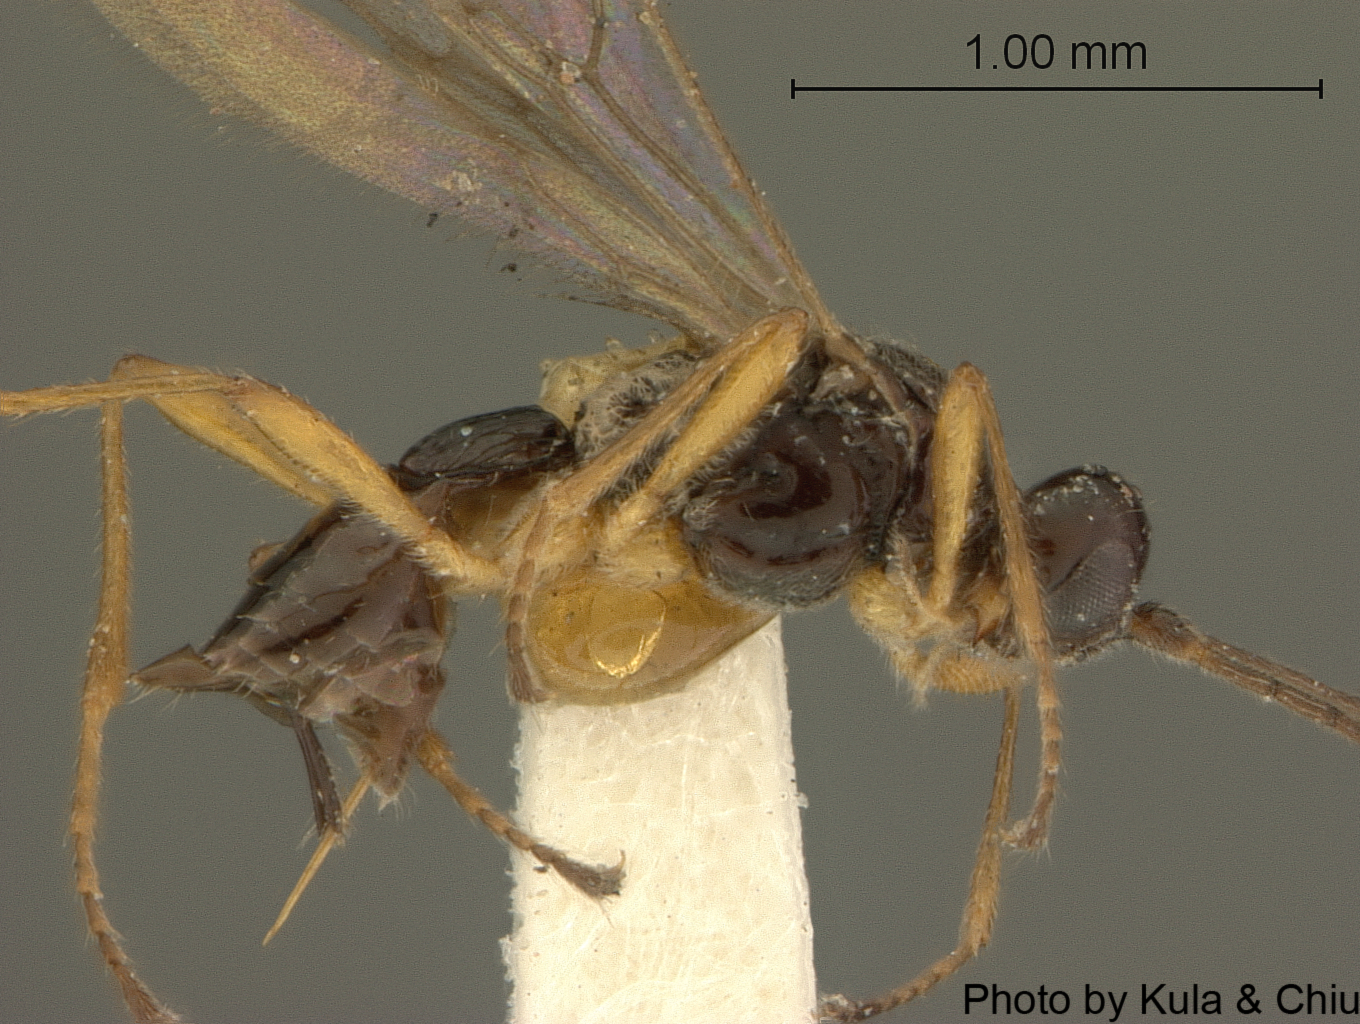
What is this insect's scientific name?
Rhizarcha astigma
